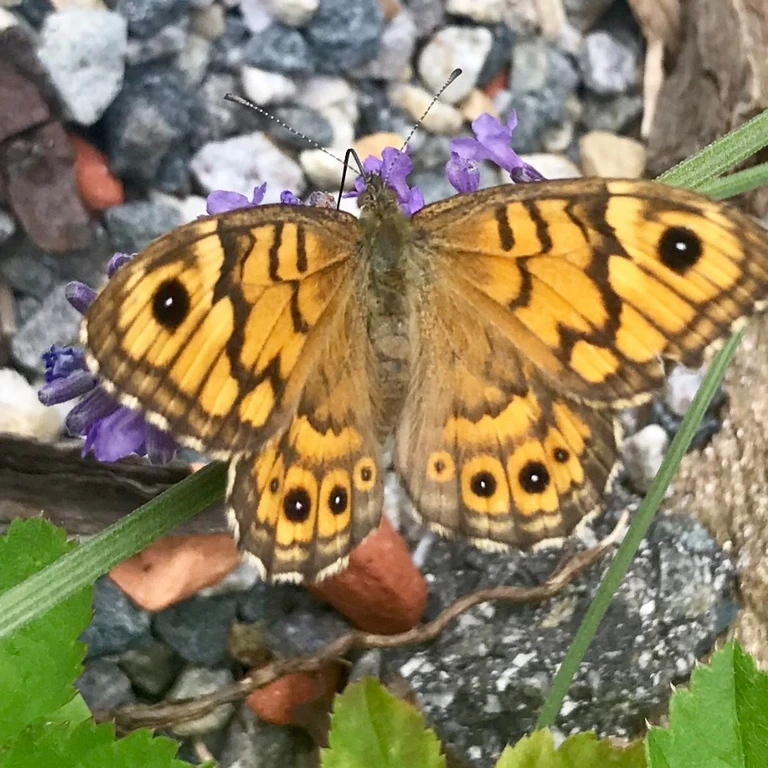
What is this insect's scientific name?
Lasiommata megera (also Pararge megera)
